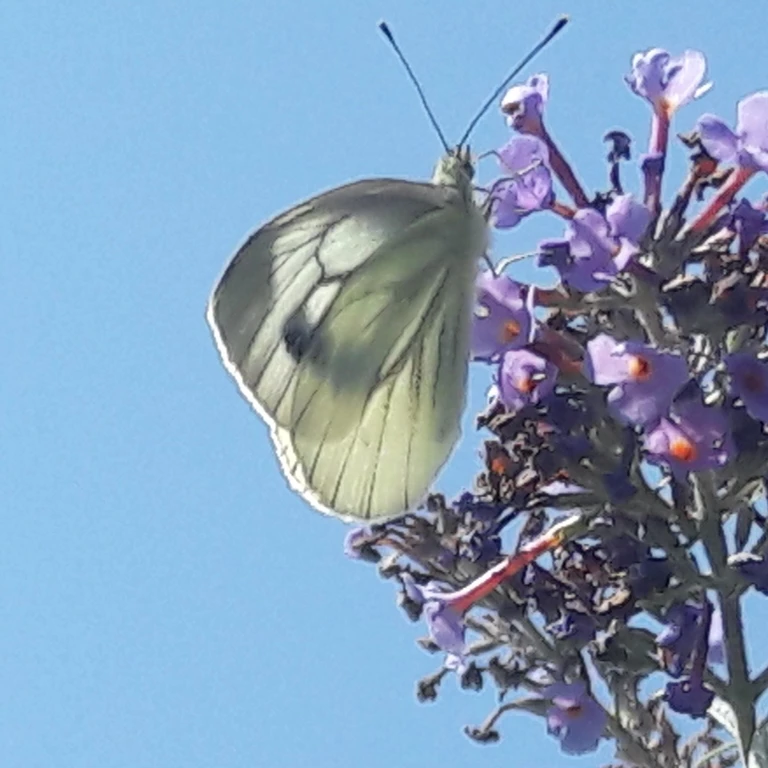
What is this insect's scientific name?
Pieris napi
